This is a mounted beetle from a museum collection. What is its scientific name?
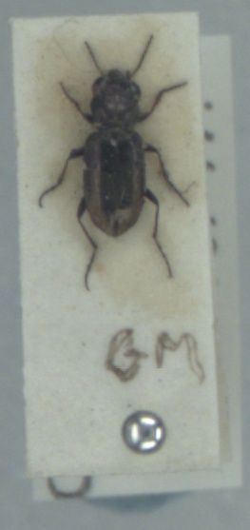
Notiophilus substriatus
